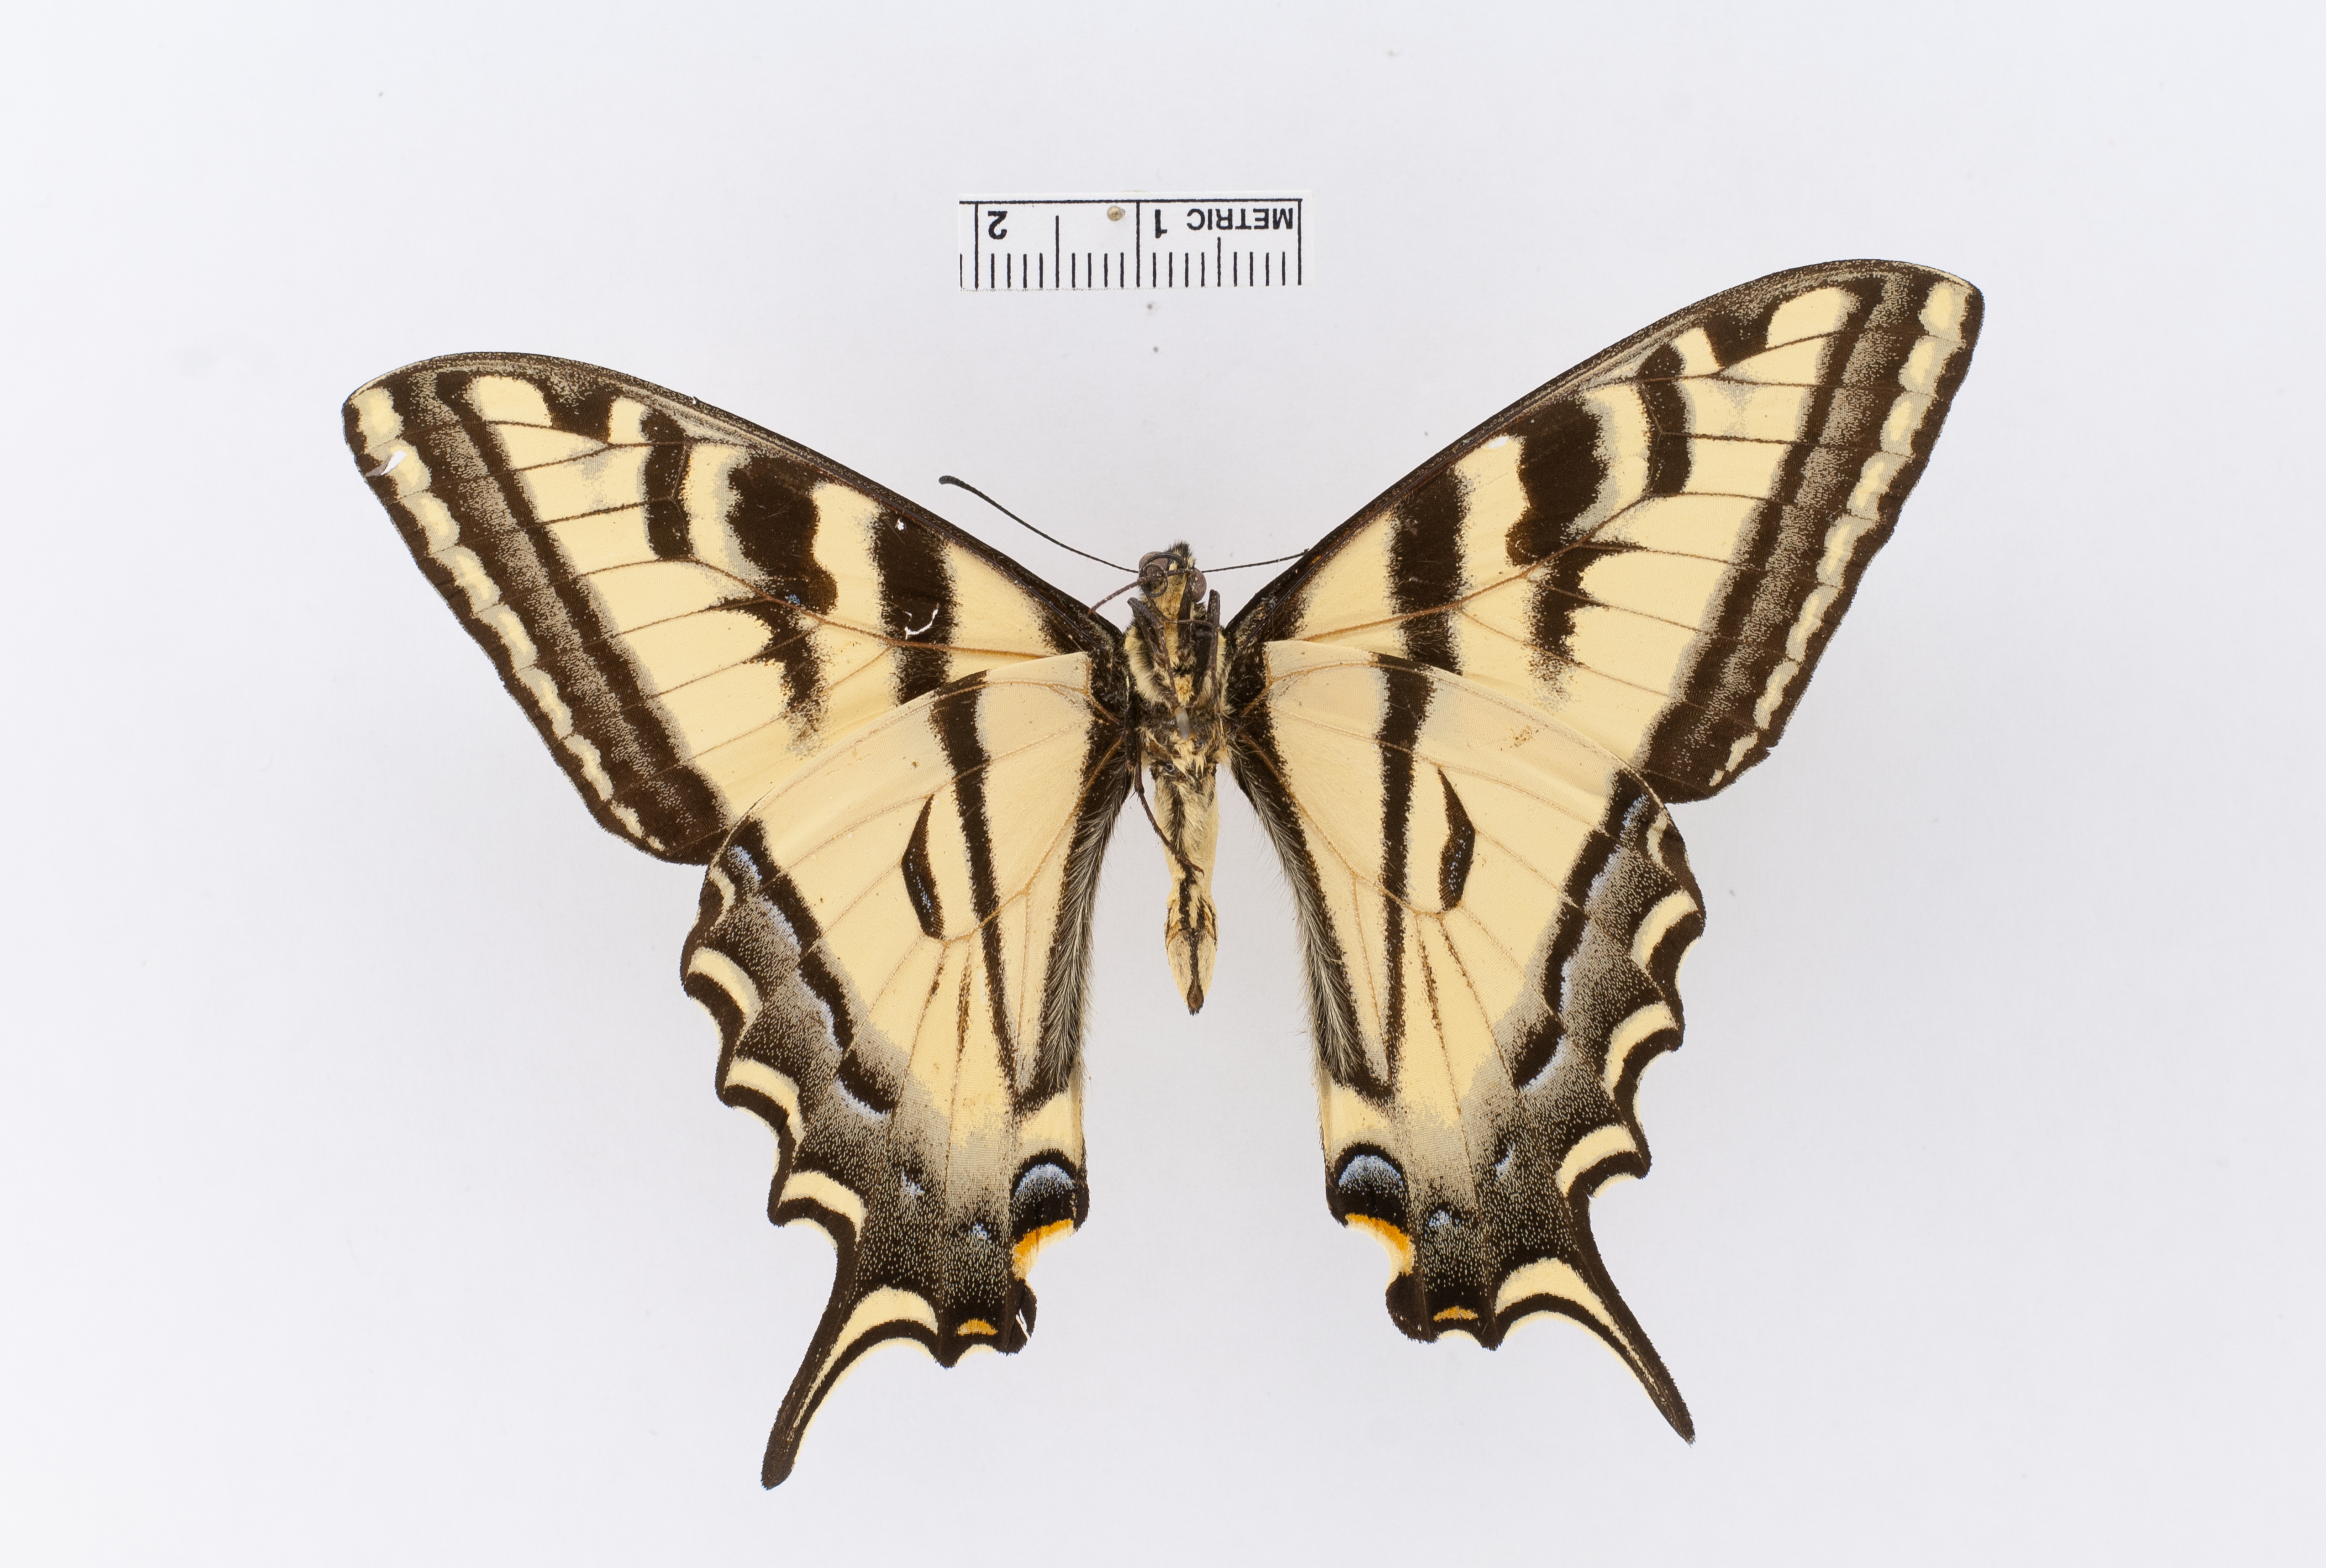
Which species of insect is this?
Papilio rutulus
